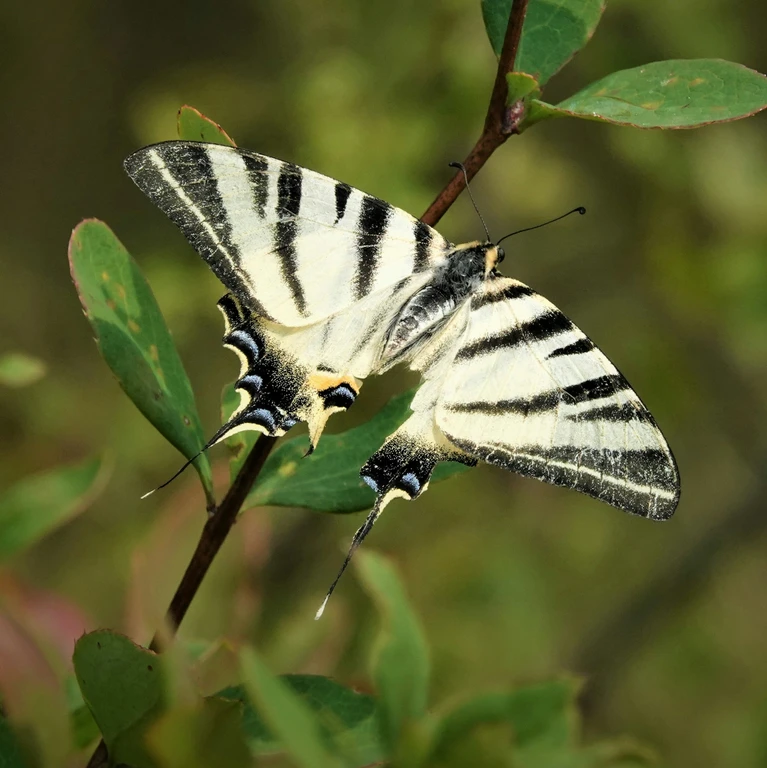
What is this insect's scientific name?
Iphiclides podalirius
